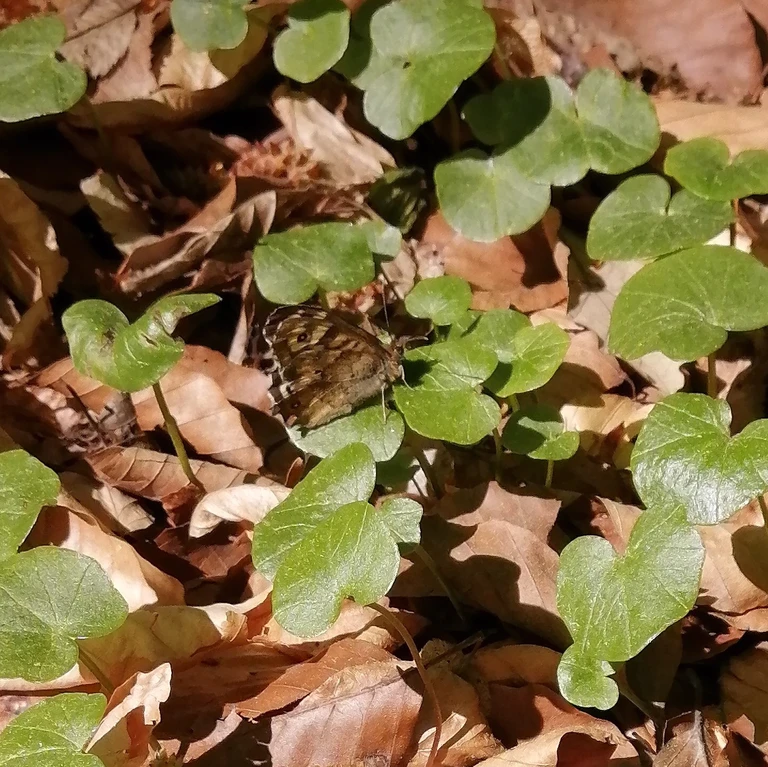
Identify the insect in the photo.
Pararge aegeria
